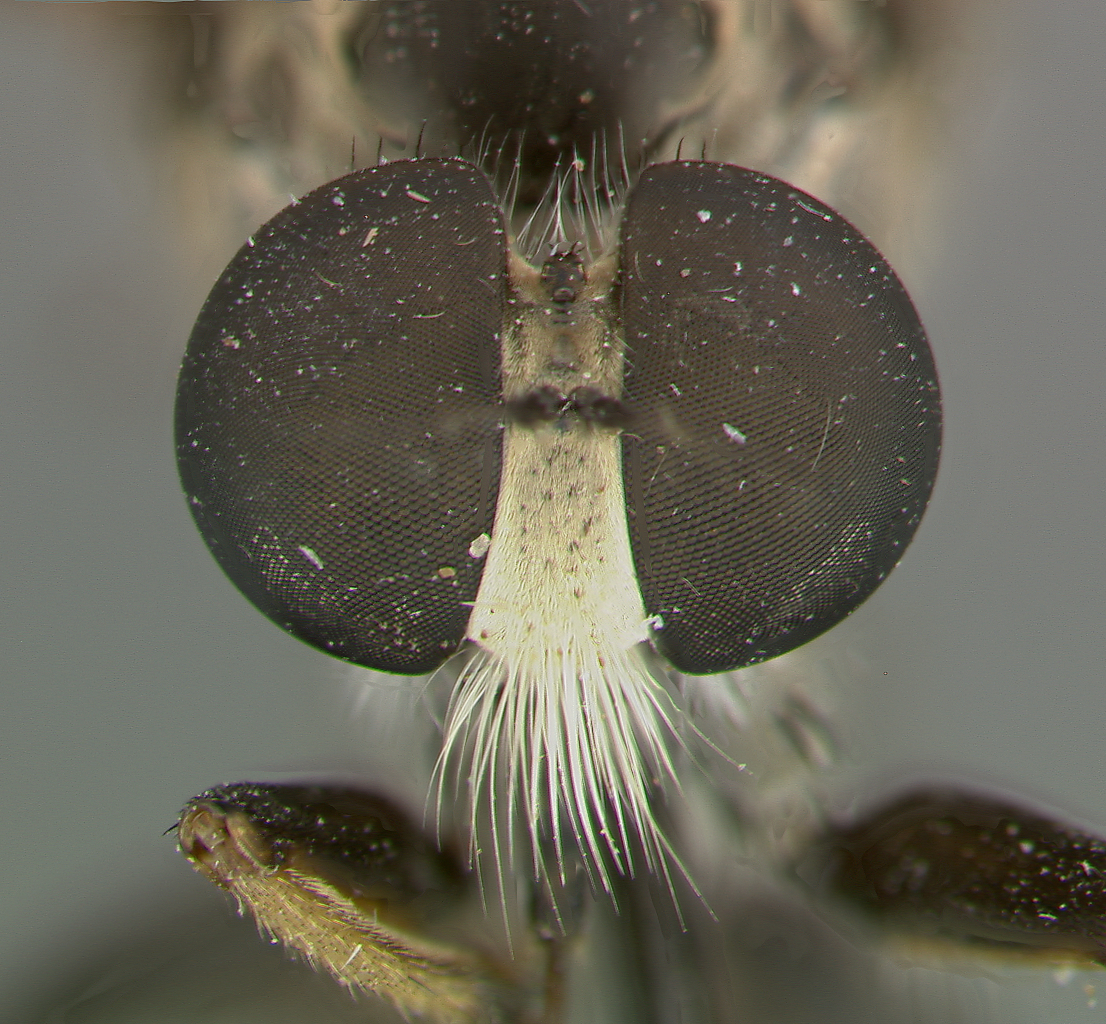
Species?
Ommatius texanus
